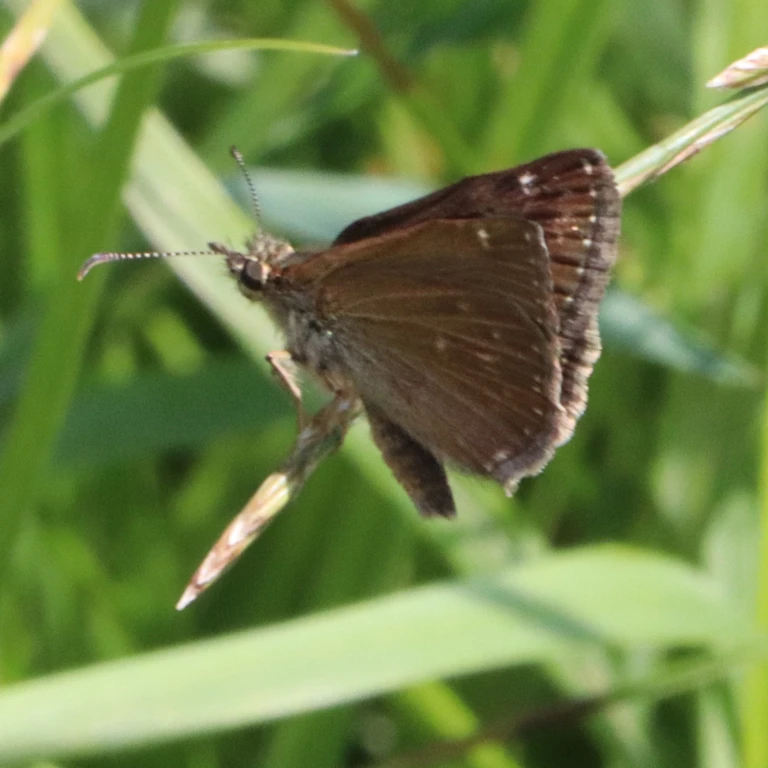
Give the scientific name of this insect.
Erynnis tages
